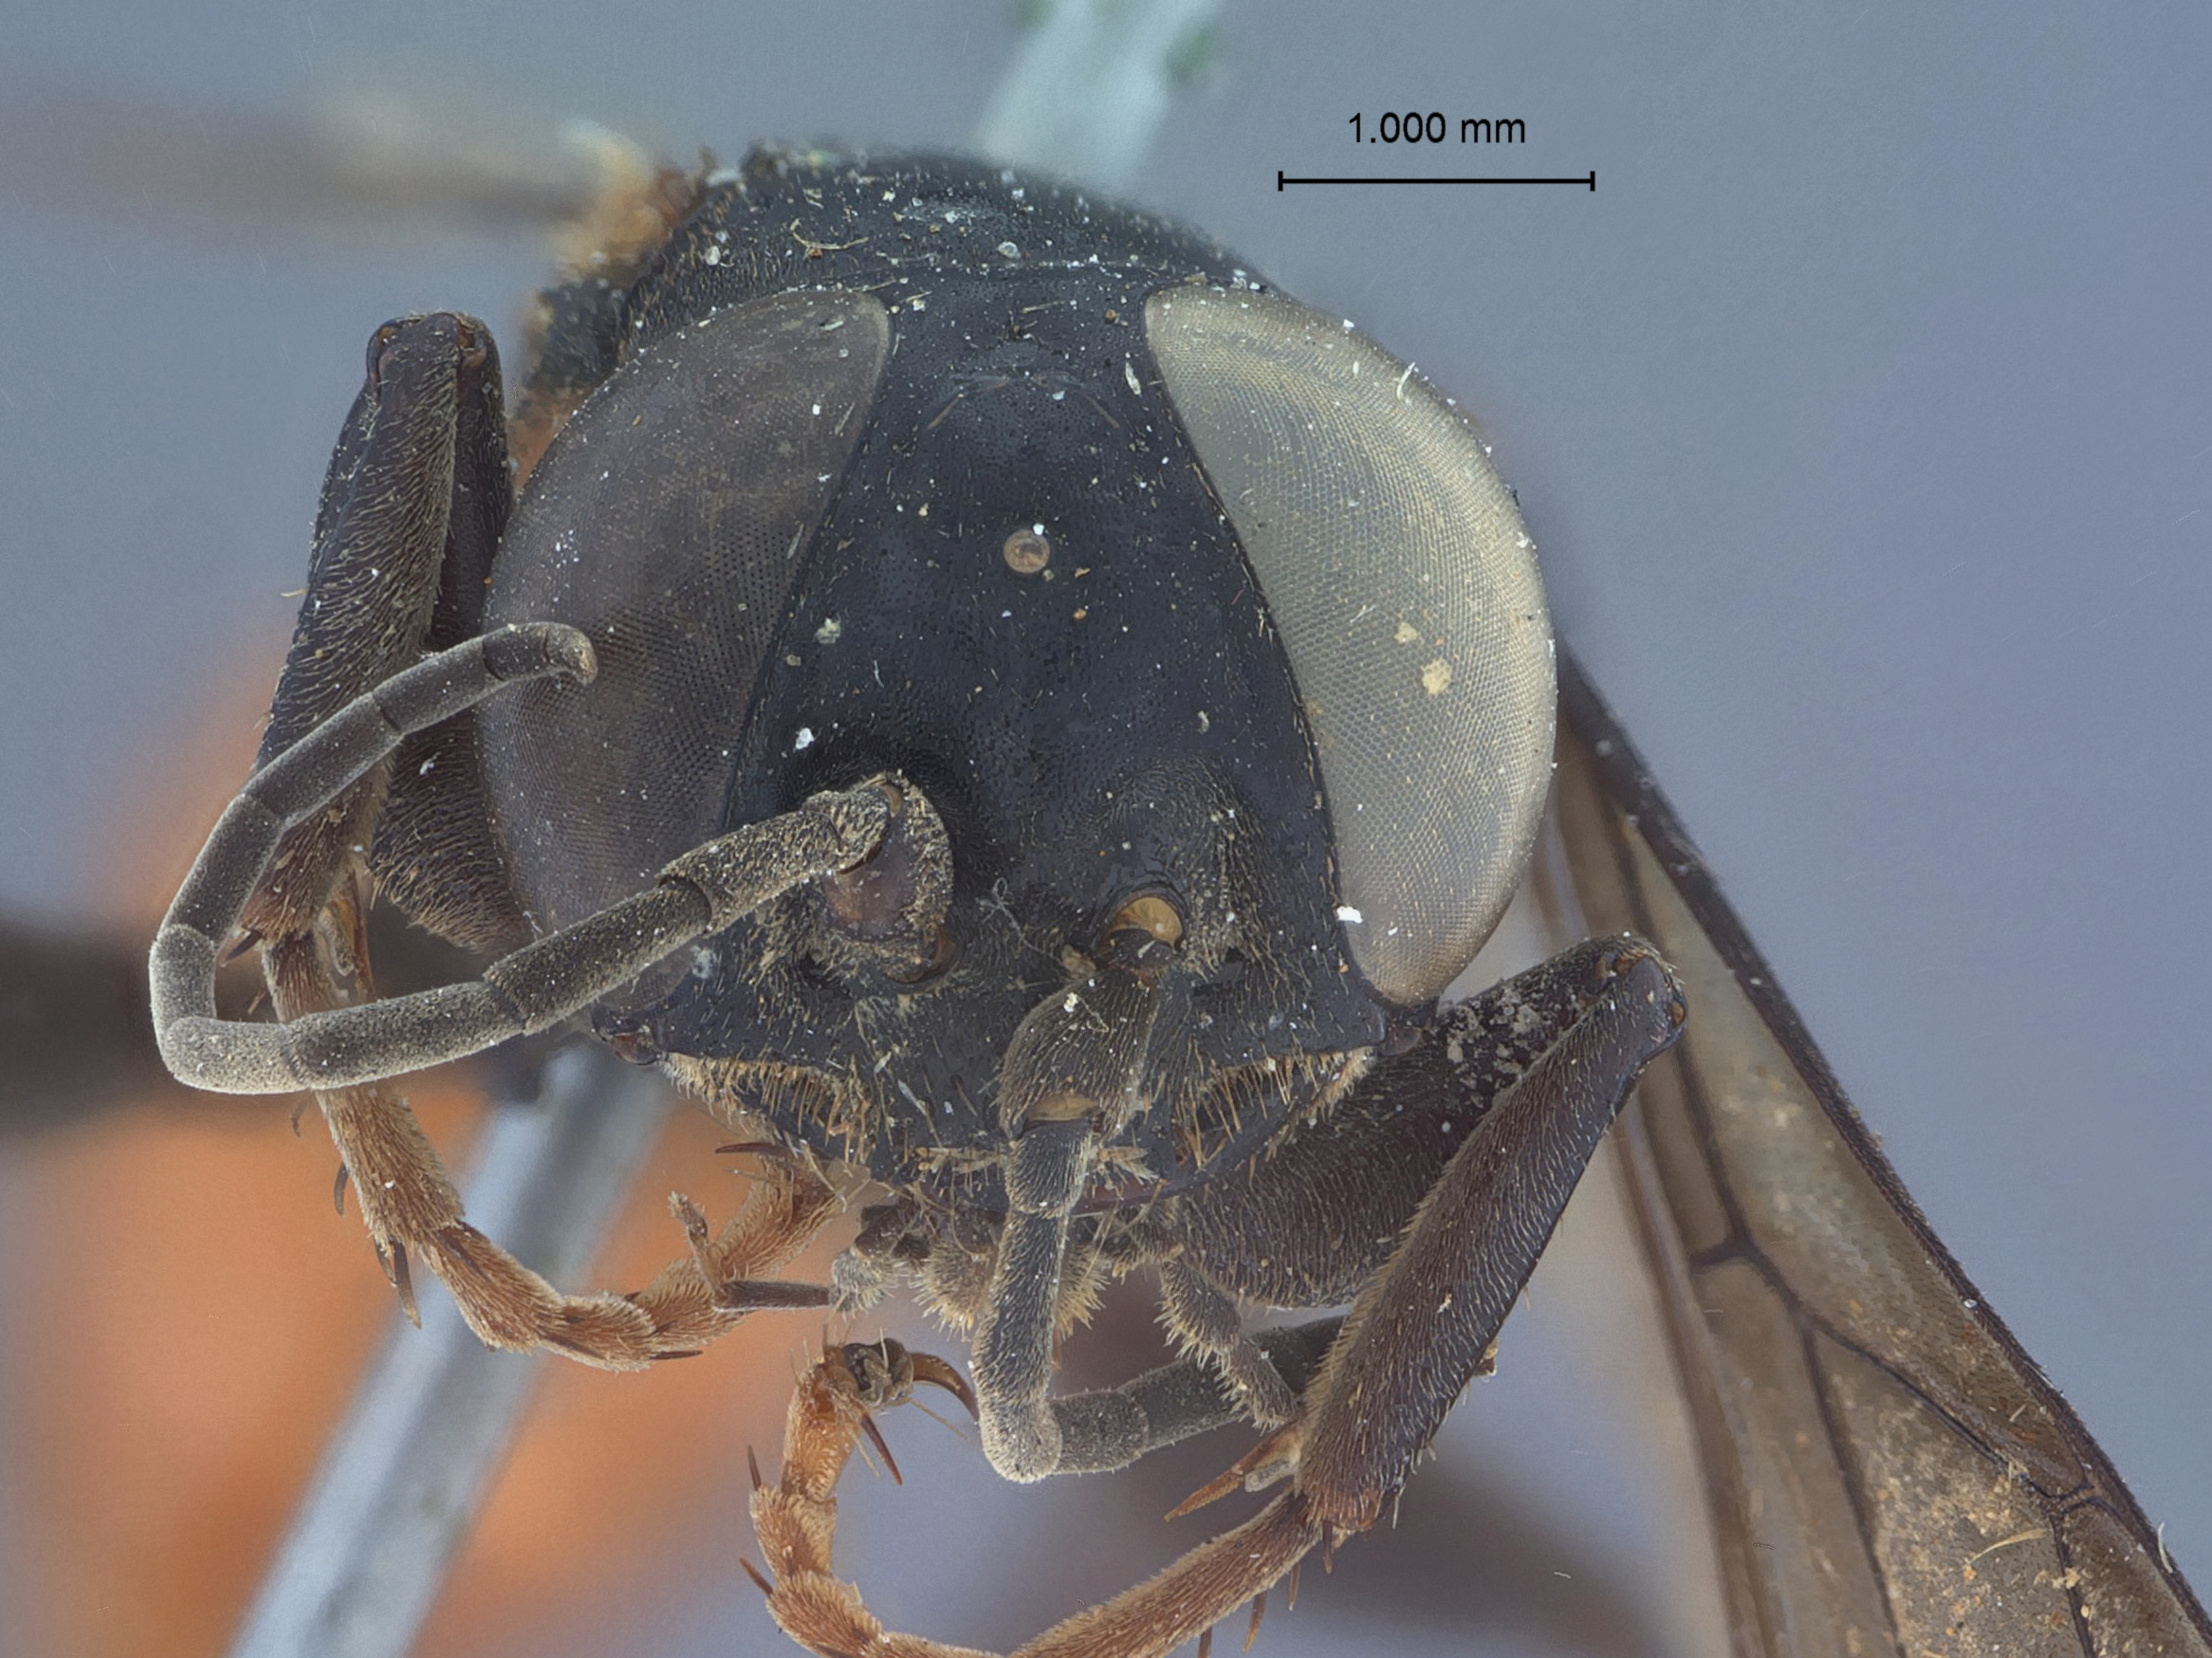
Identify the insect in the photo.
Ancistromma dolosa
